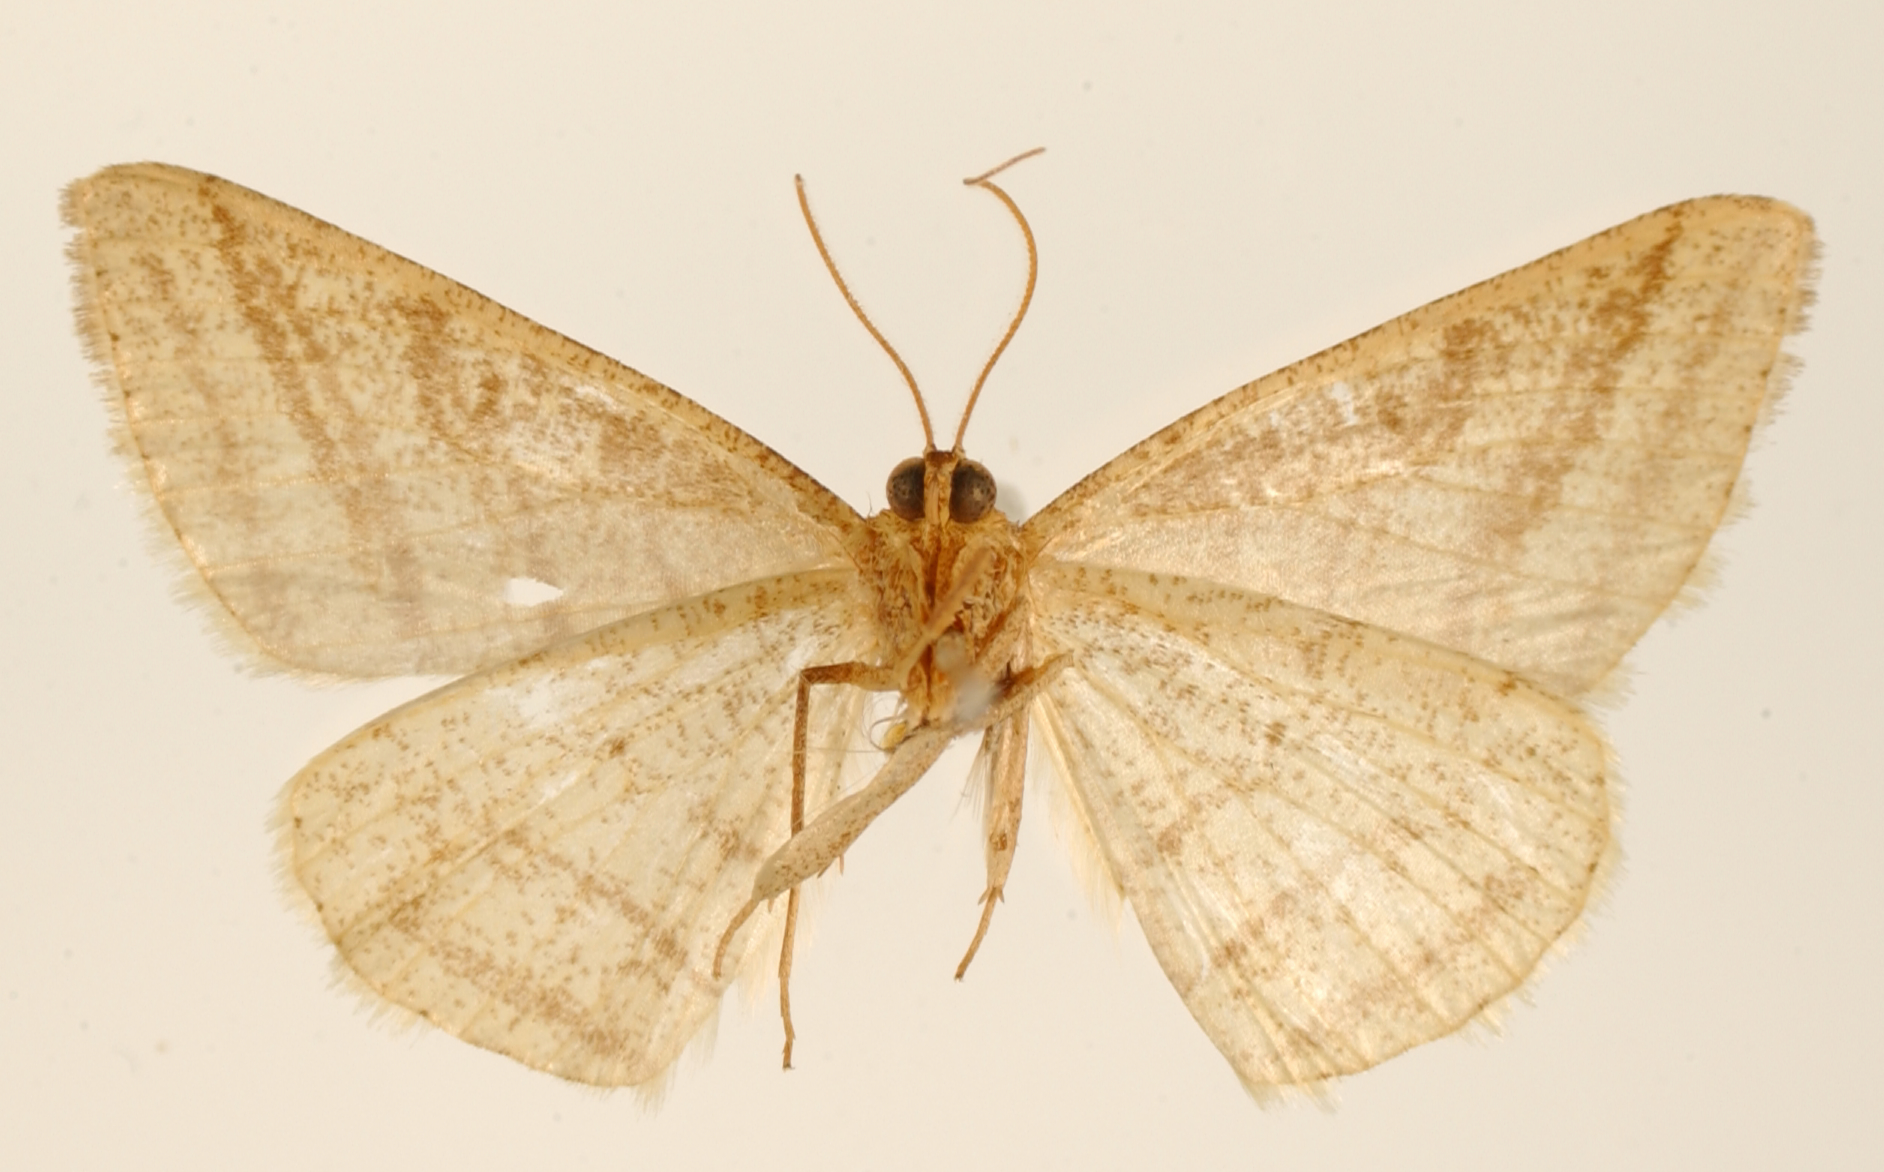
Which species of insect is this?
Cataspilates quadrilinea
